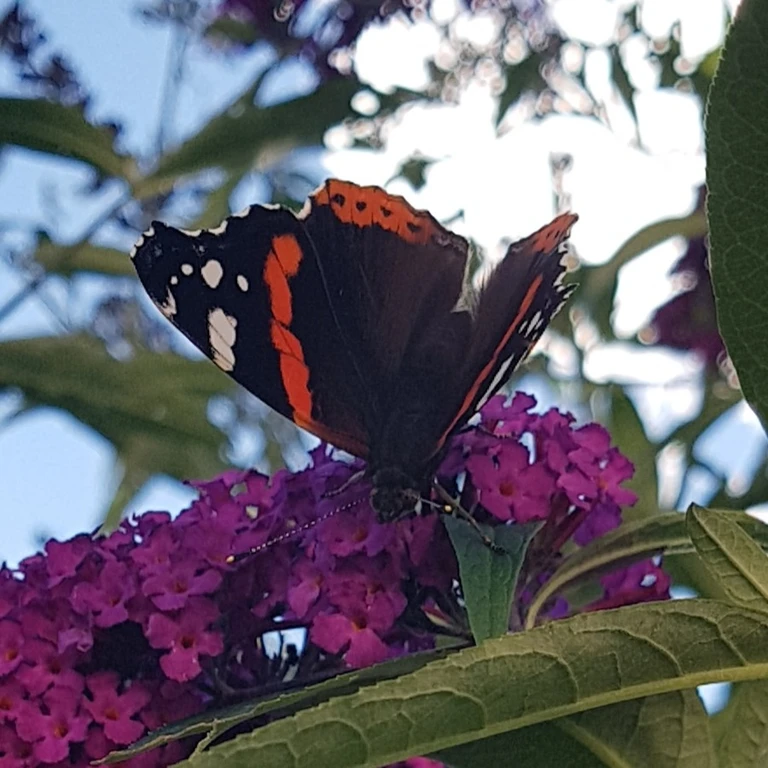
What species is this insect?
Vanessa atalanta
